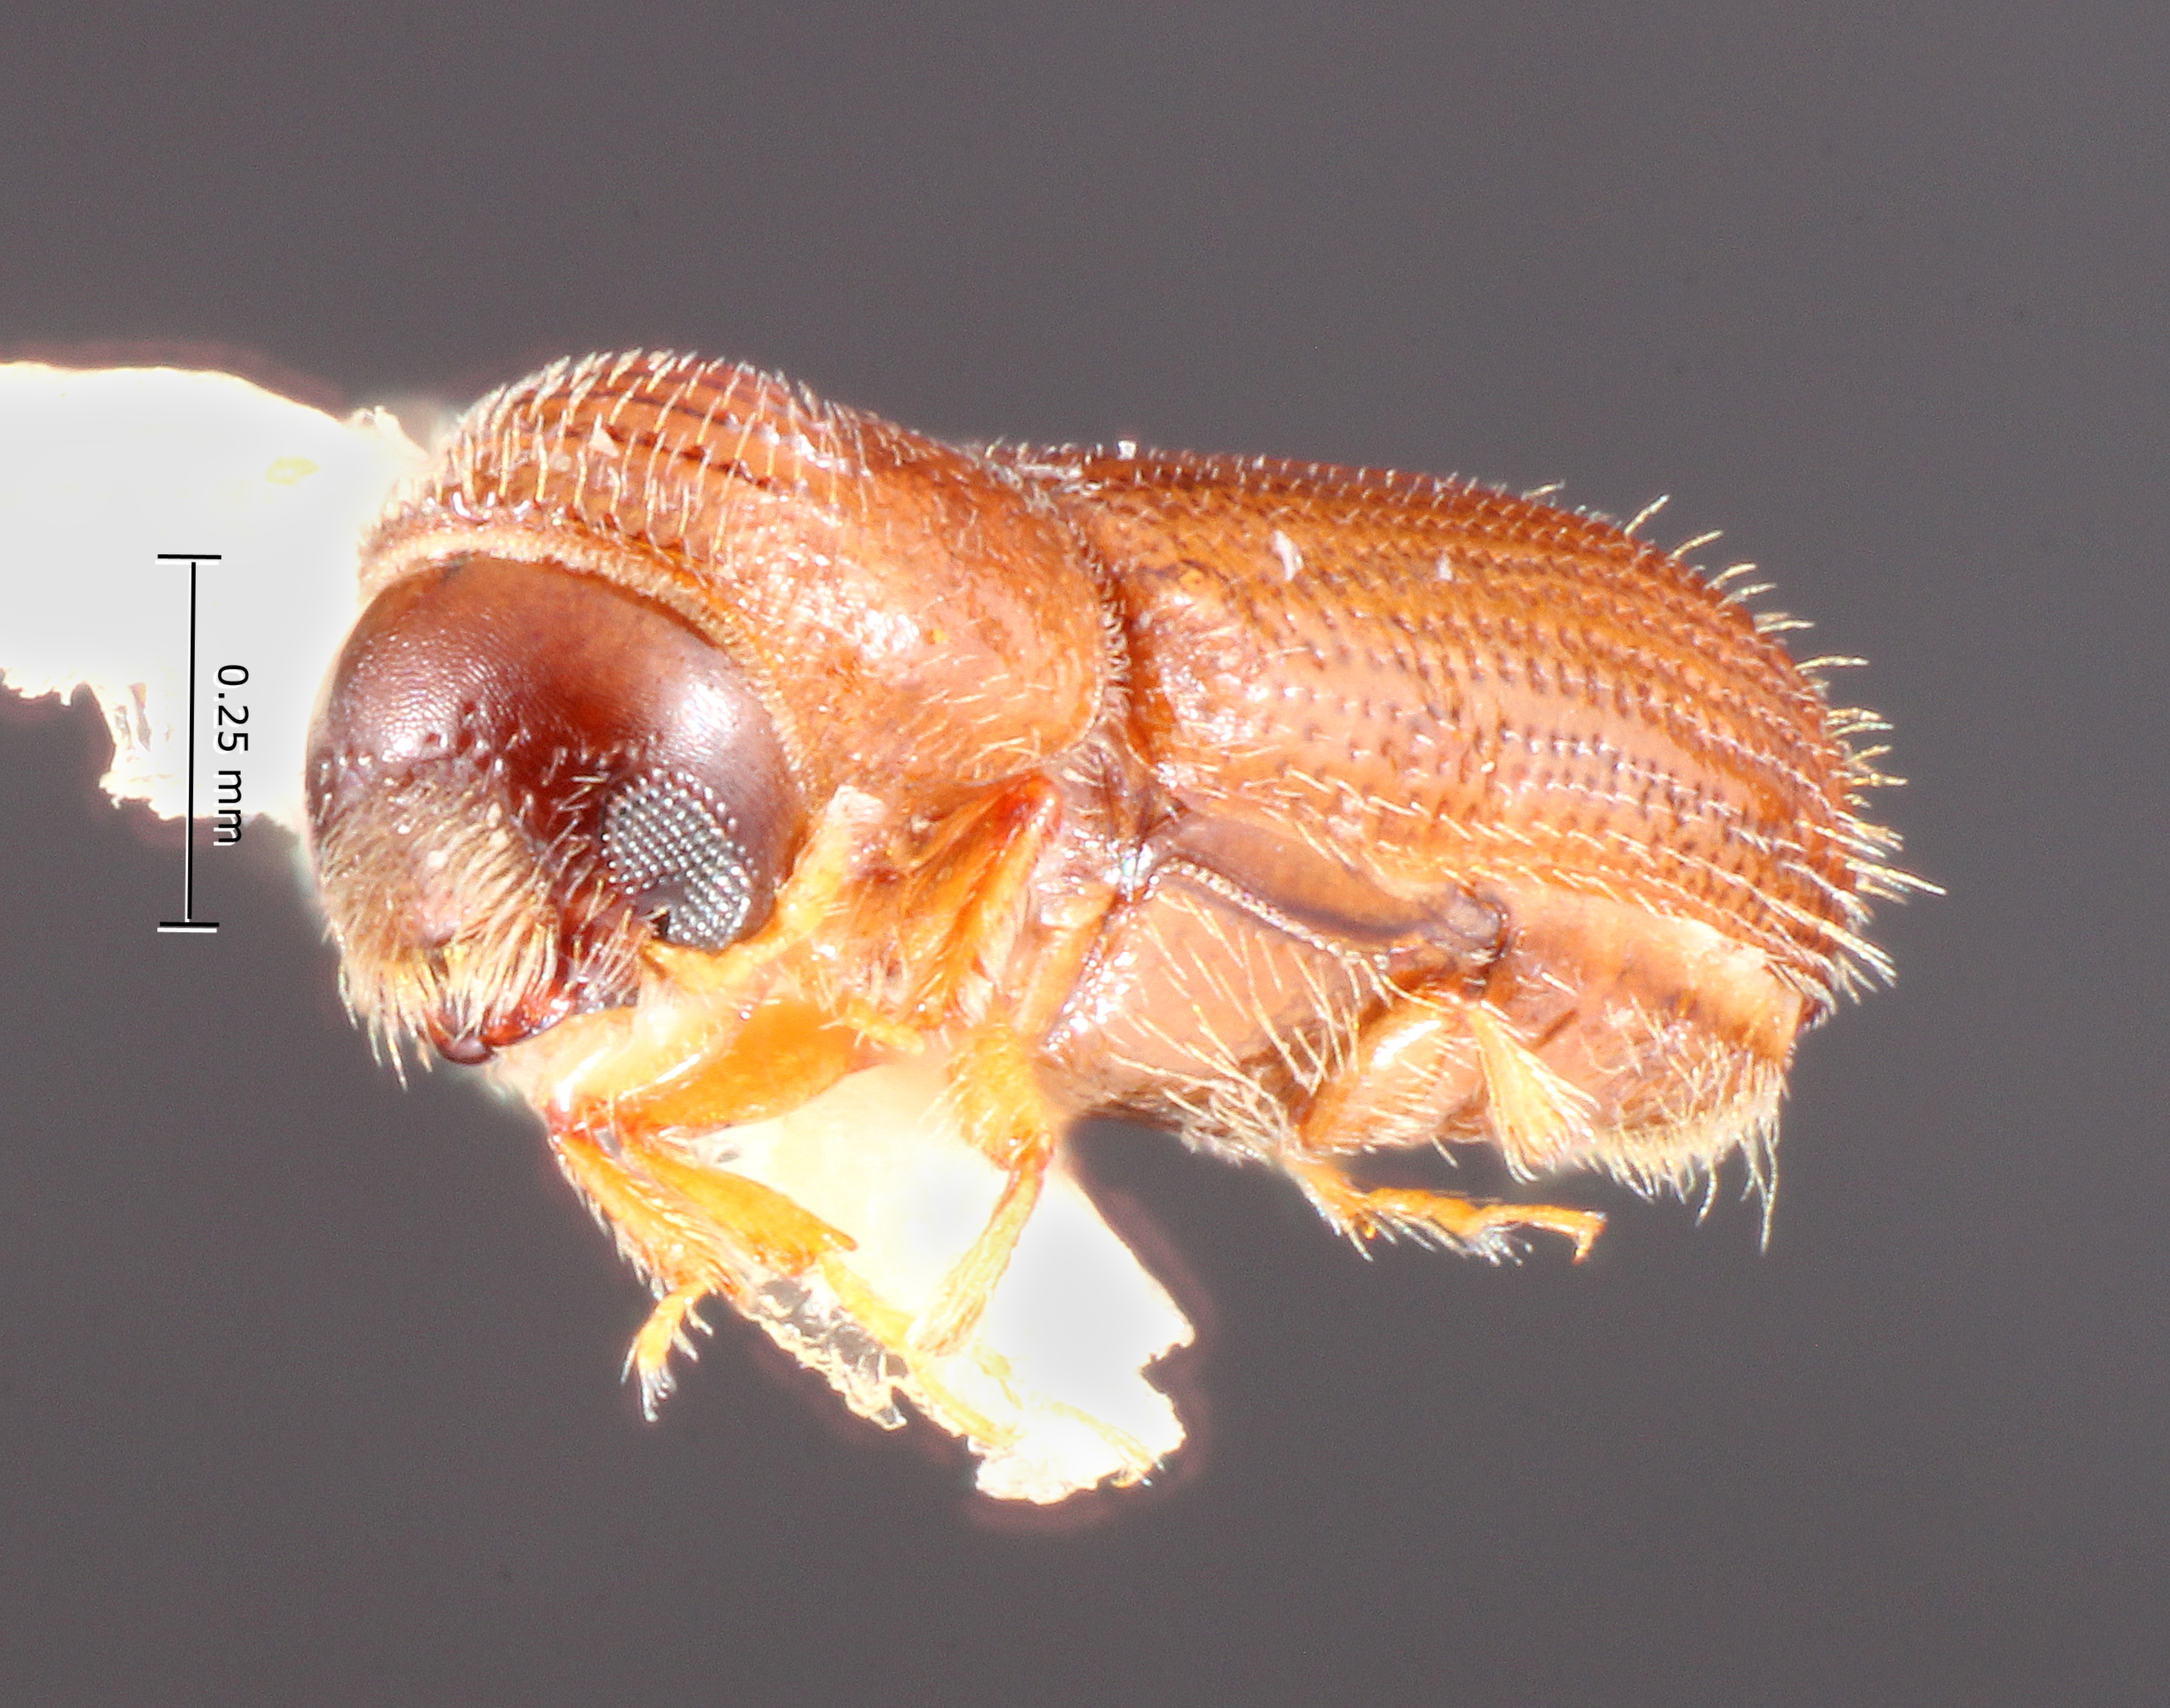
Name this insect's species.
Pityophthorus attenuatus
